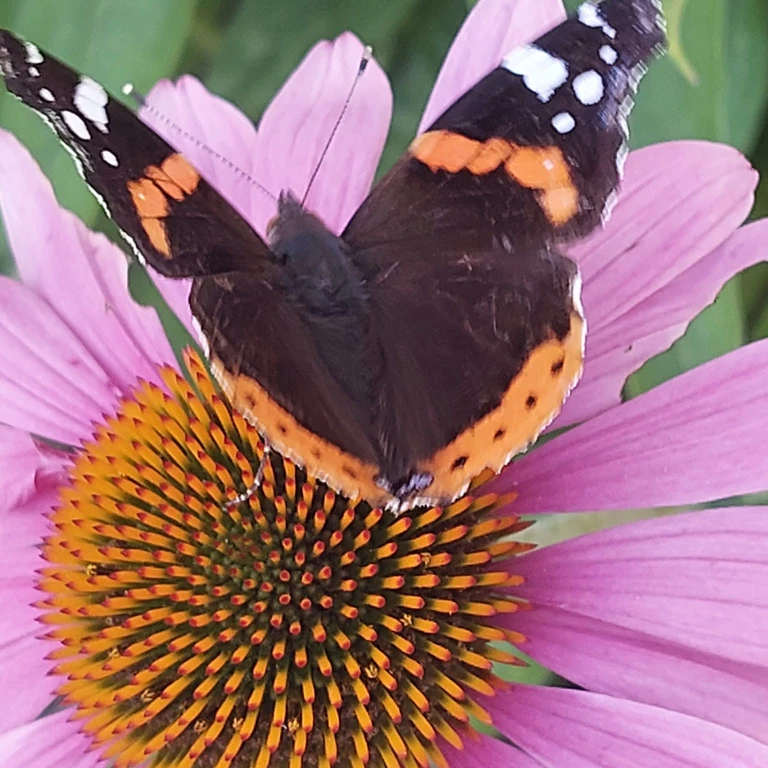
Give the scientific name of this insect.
Vanessa atalanta
